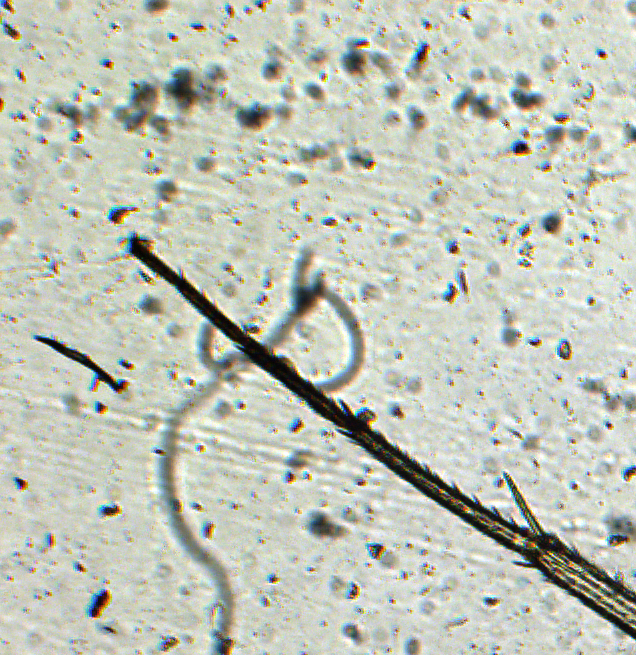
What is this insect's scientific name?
Elasmus binocellatus
